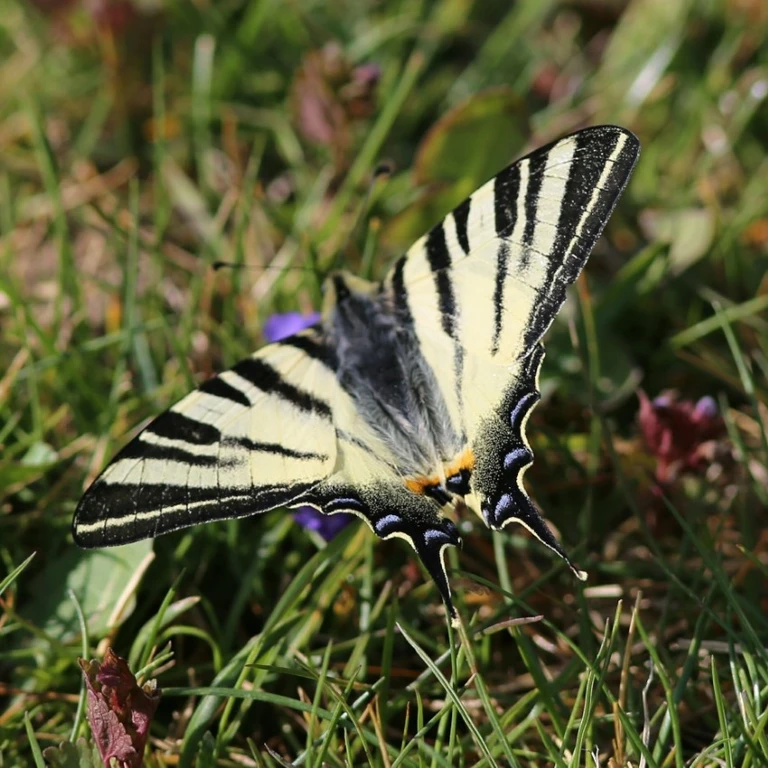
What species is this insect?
Iphiclides podalirius
